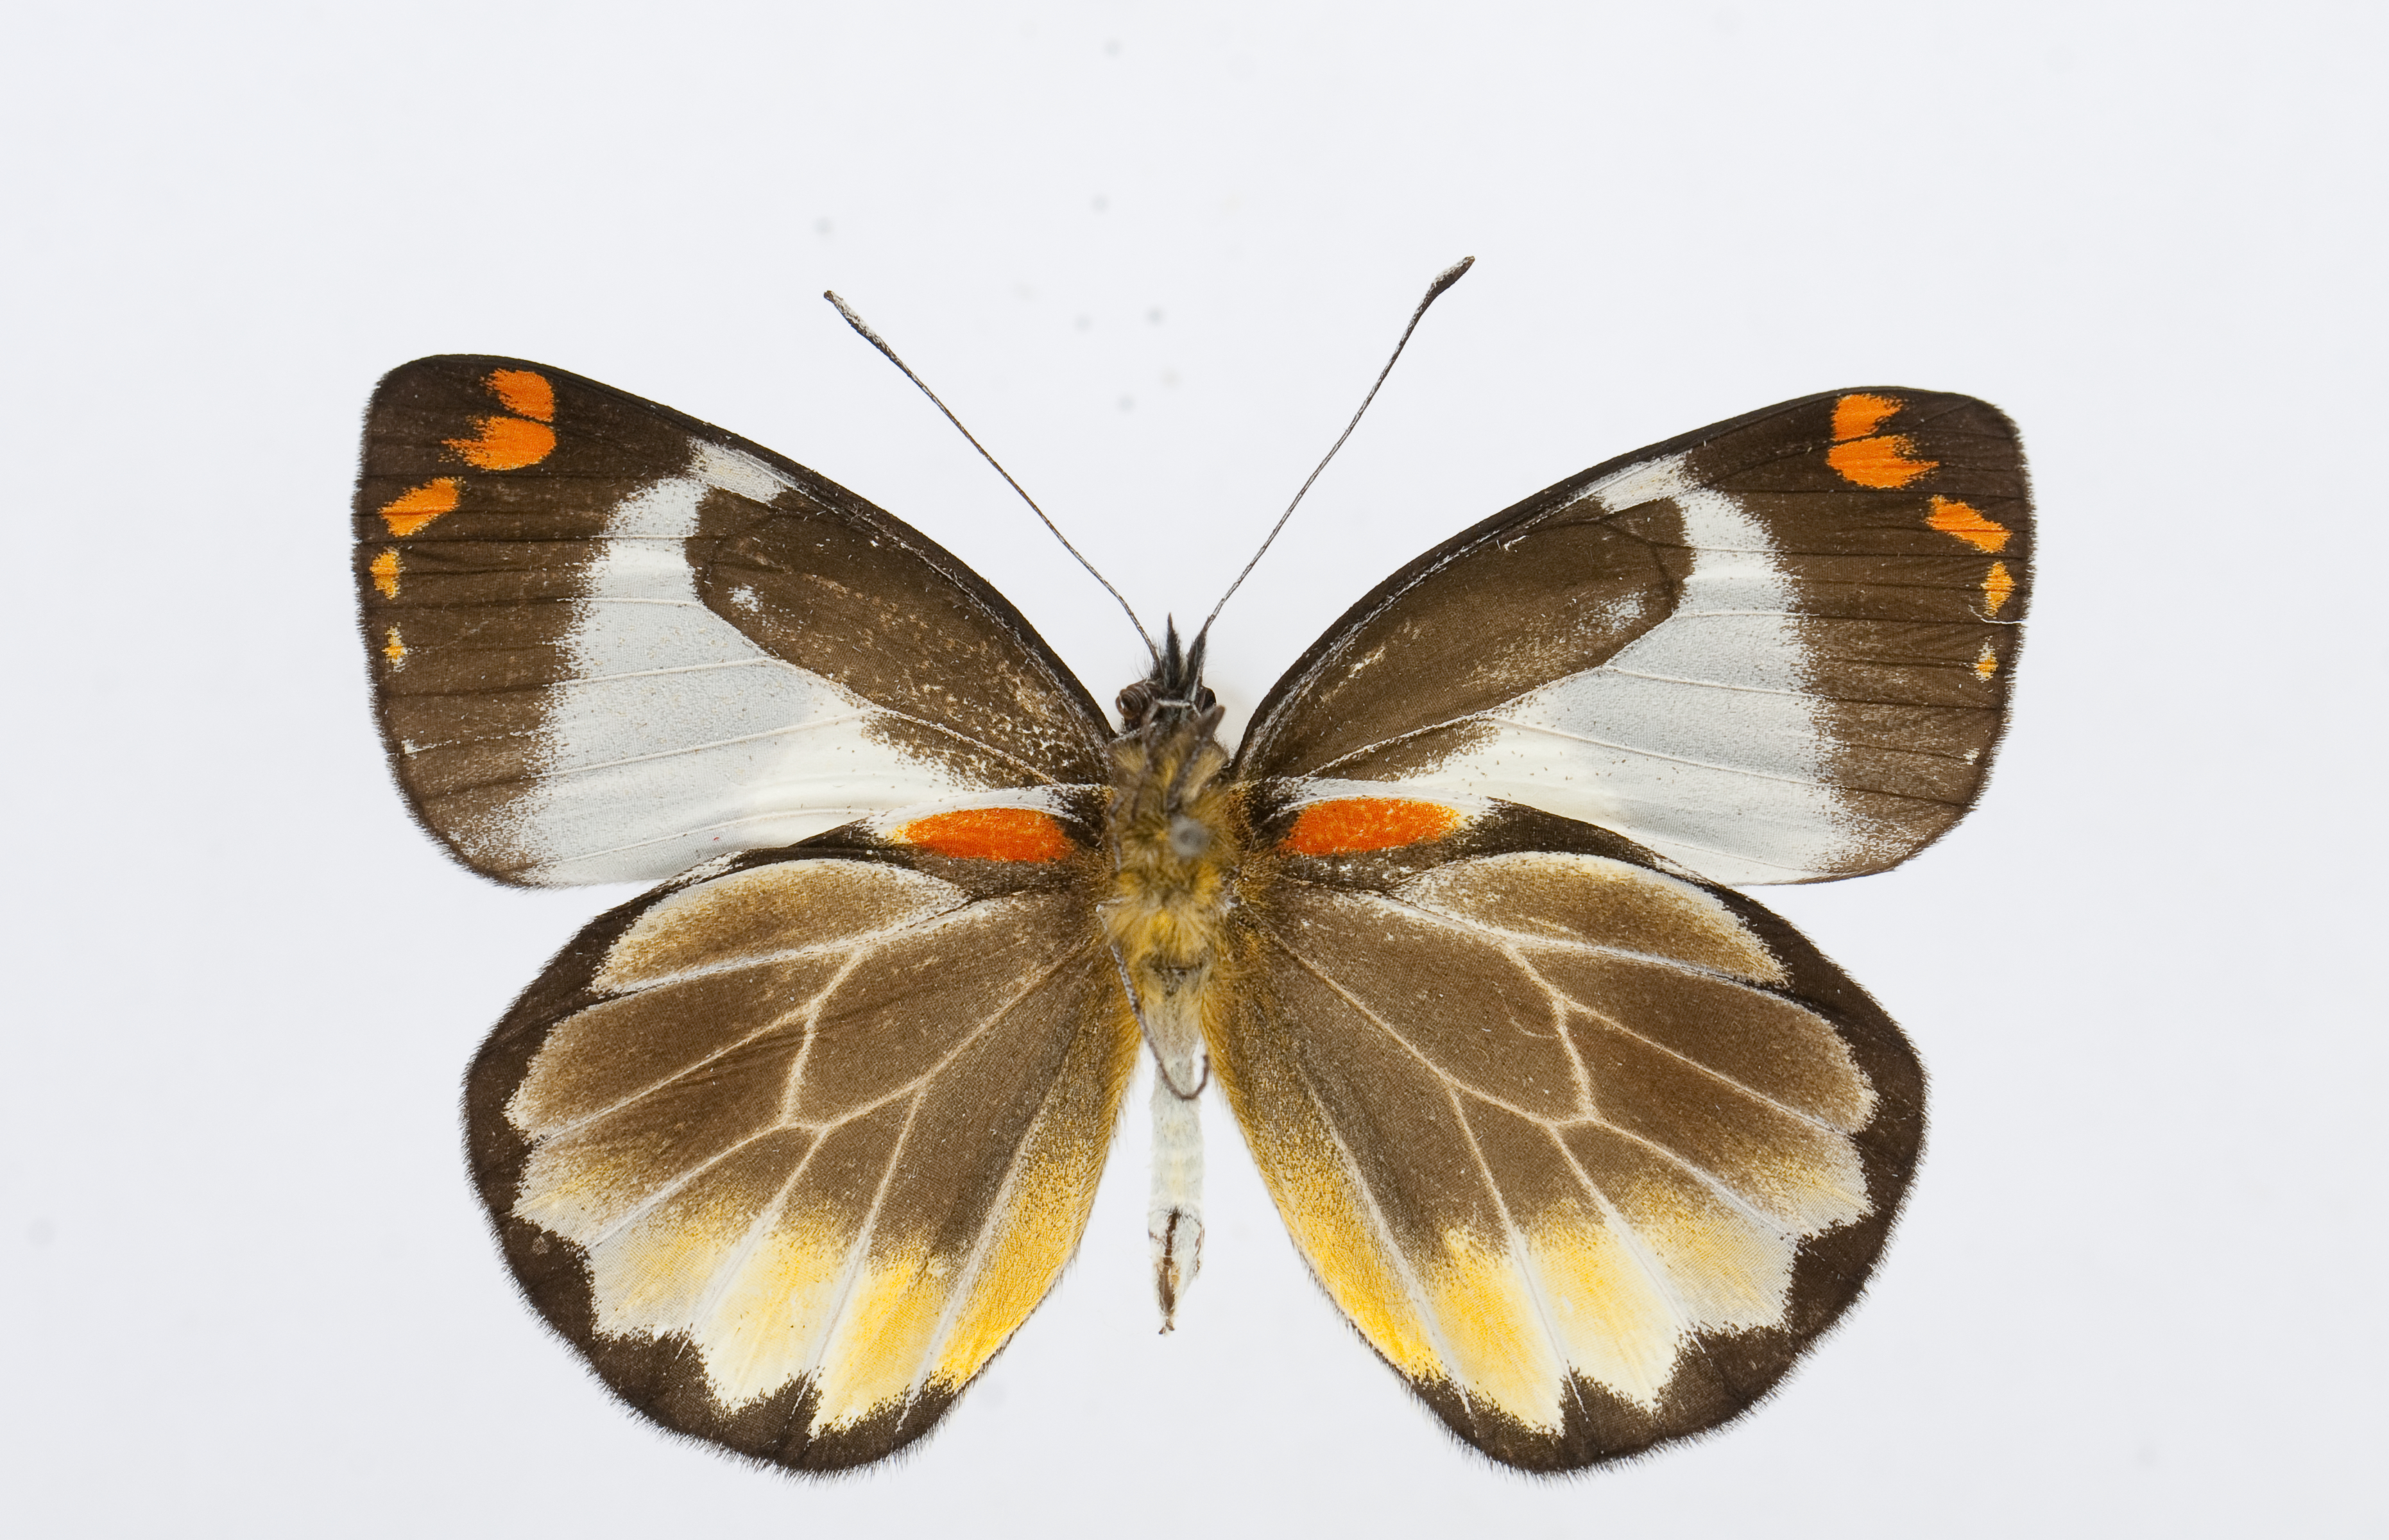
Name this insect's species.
Delias autumnalis
